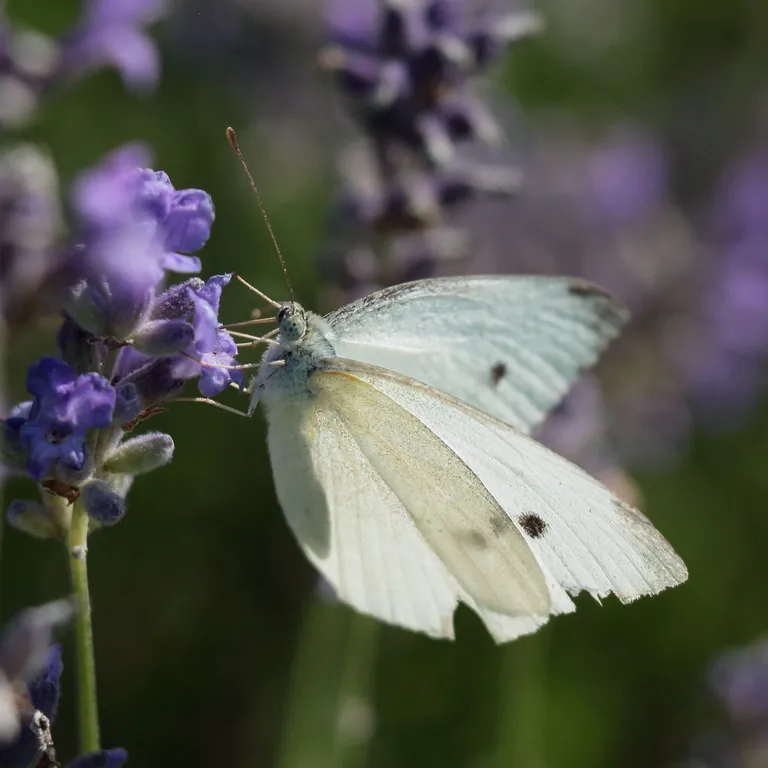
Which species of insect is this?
Pieris rapae
